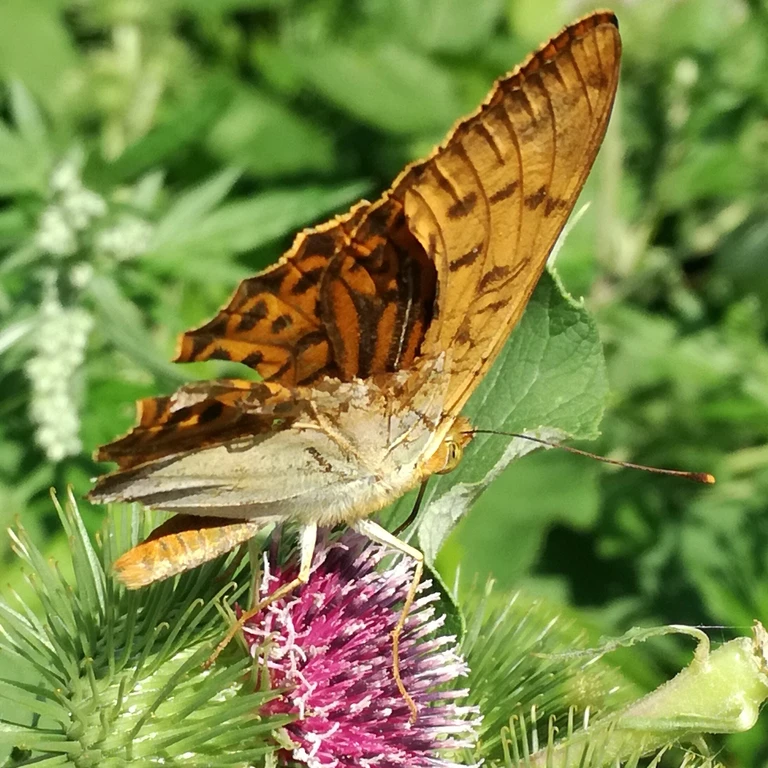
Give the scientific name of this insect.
Argynnis paphia
